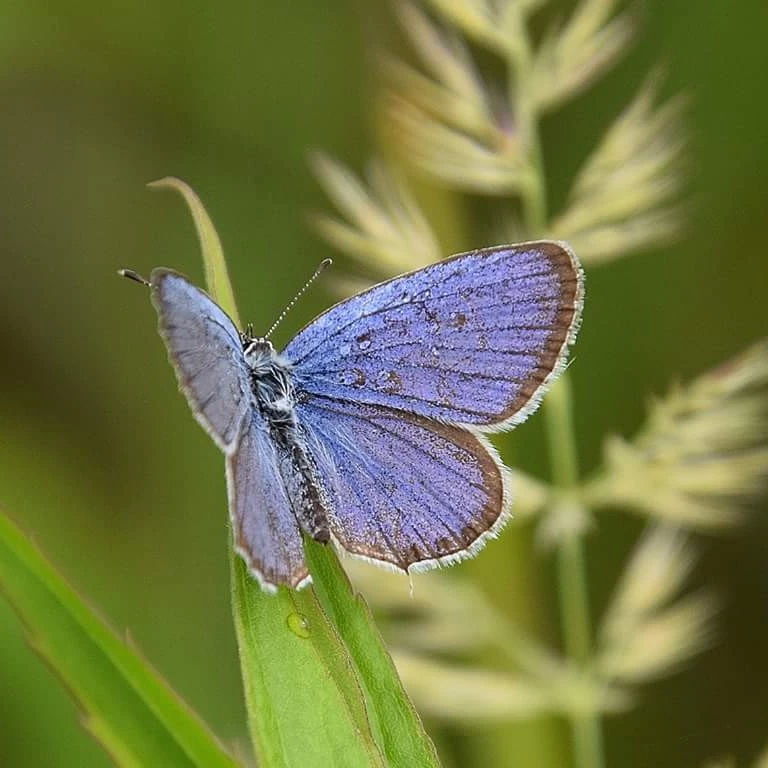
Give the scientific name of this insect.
Cupido argiades (also Elkalyce argiades)
